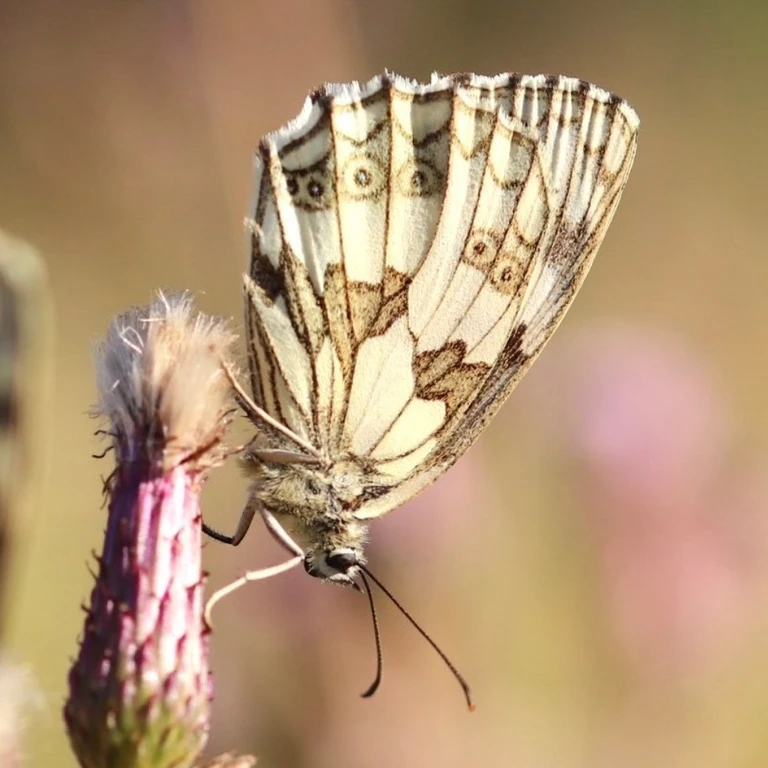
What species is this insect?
Melanargia galathea
